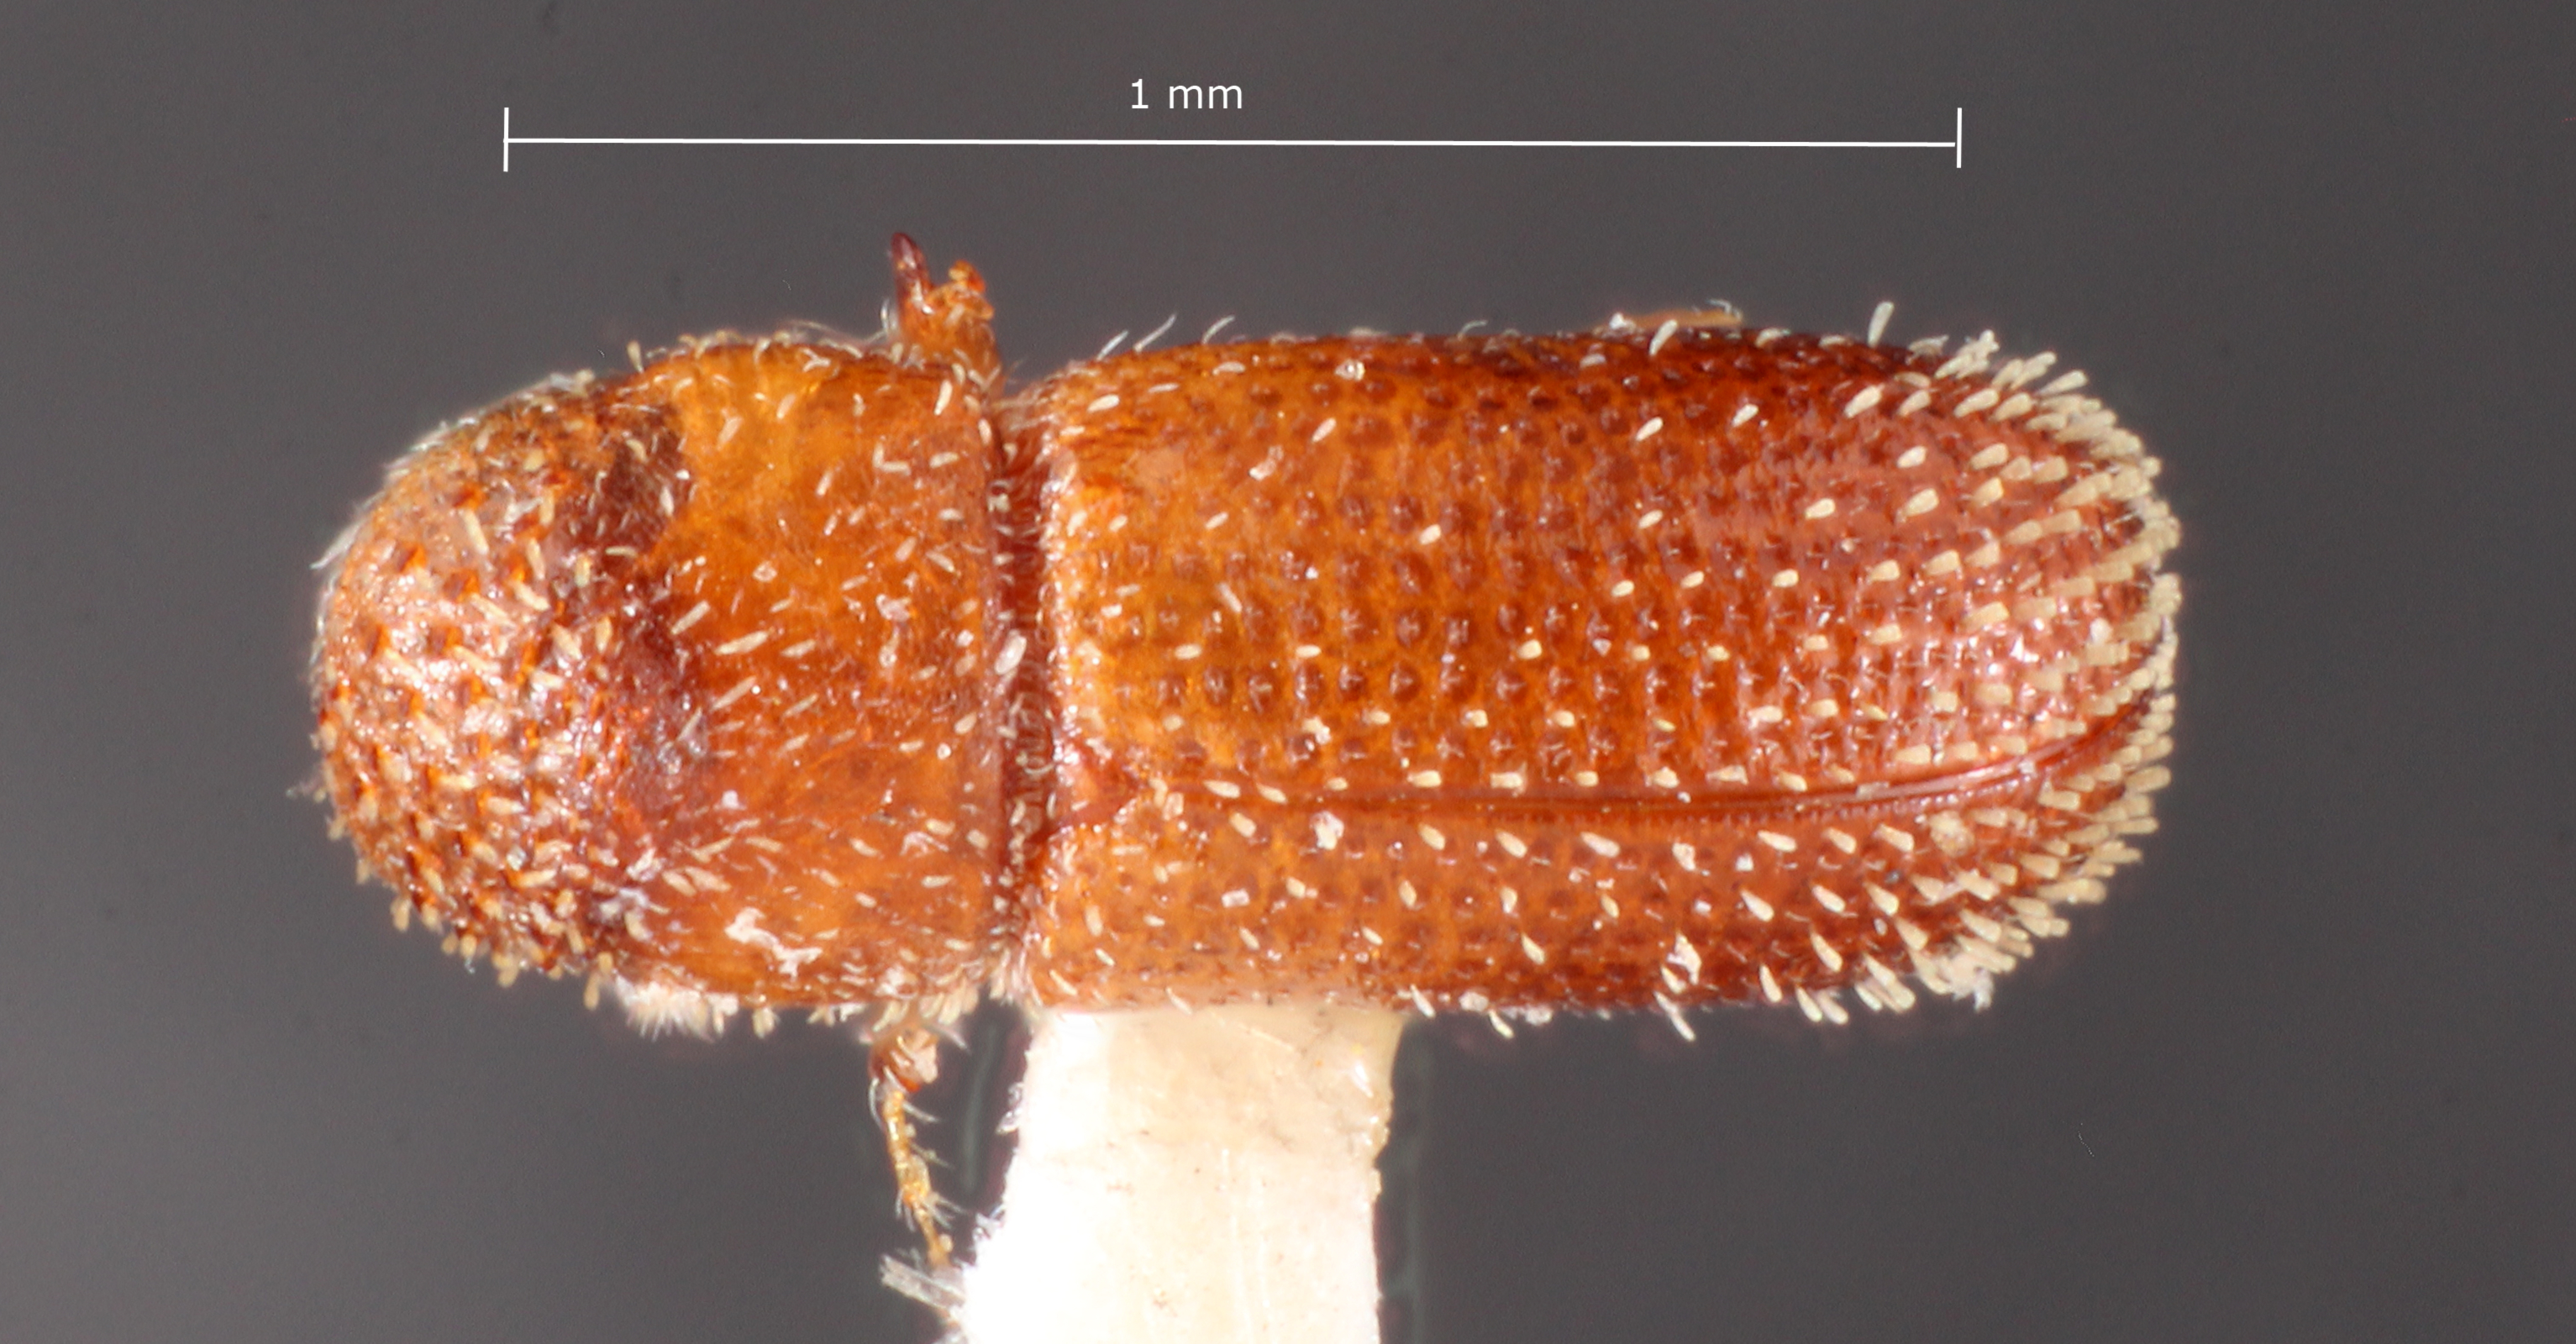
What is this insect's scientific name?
Thysanoes vachelliae
